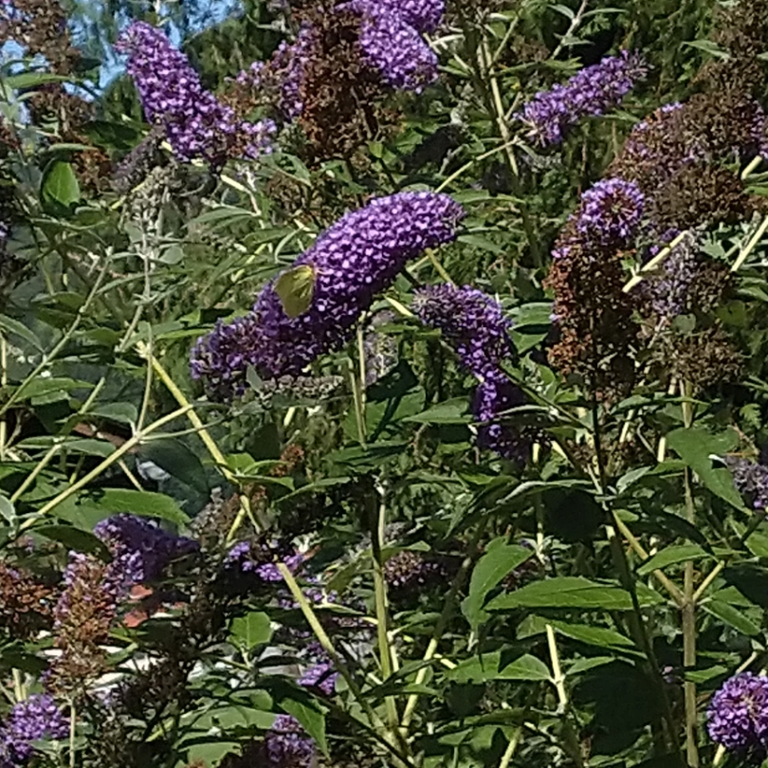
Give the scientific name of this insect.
Gonepteryx rhamni
